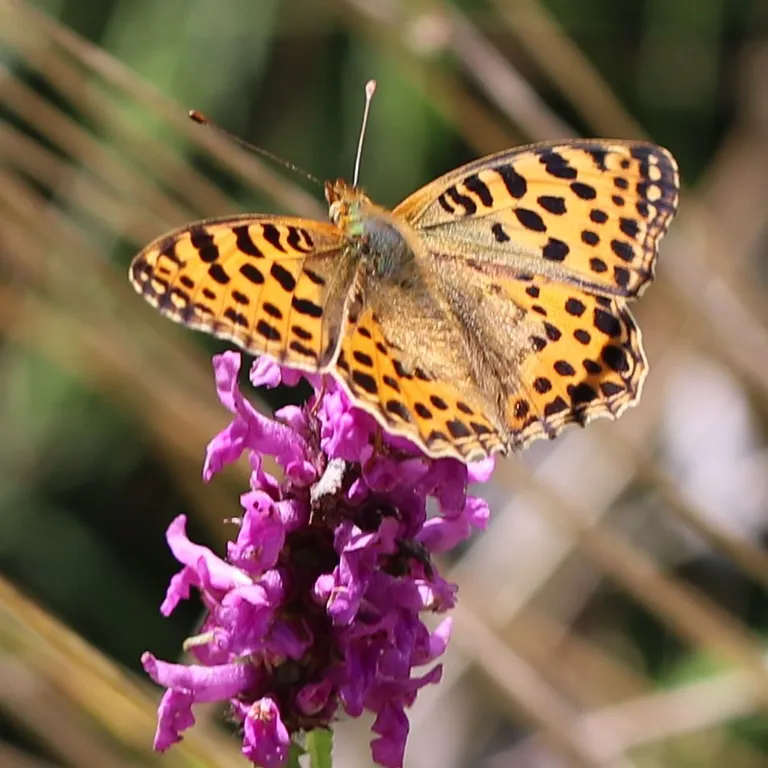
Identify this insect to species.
Issoria lathonia
